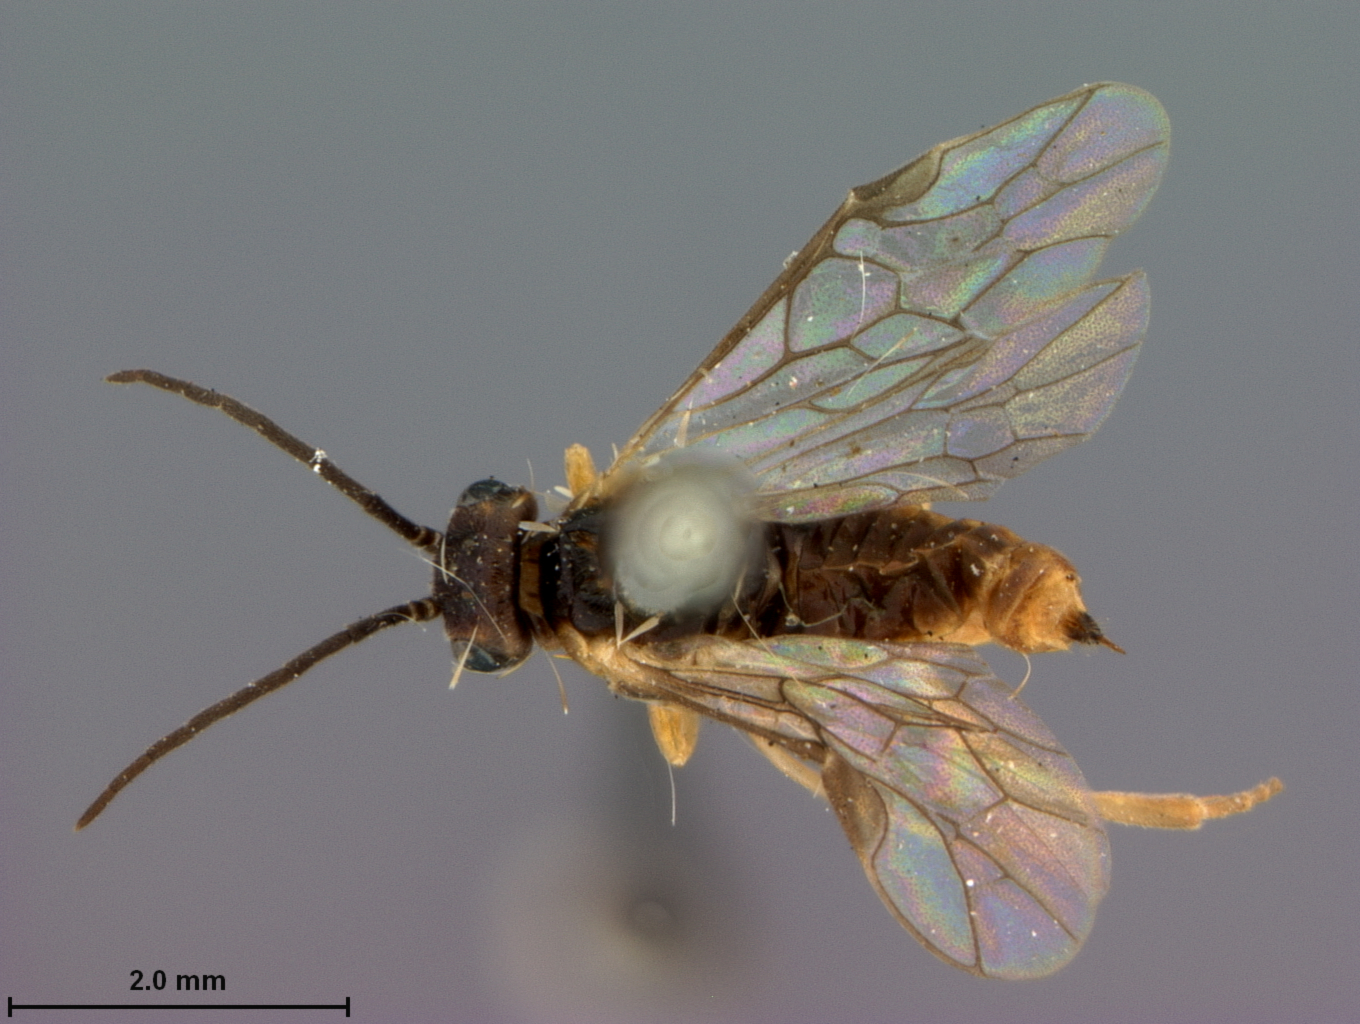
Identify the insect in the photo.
Pachynematus gregarius
